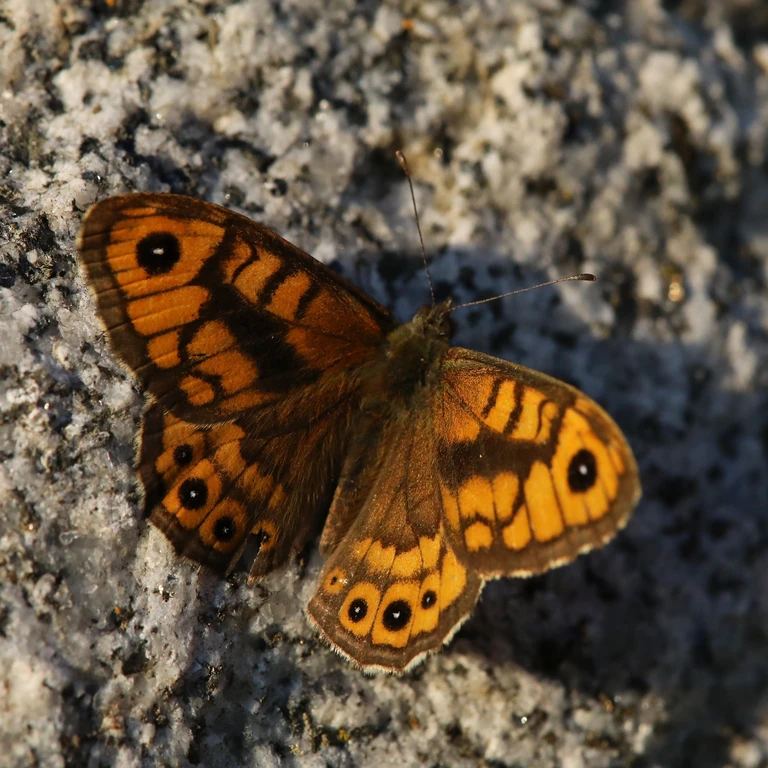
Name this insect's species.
Lasiommata megera (also Pararge megera)
